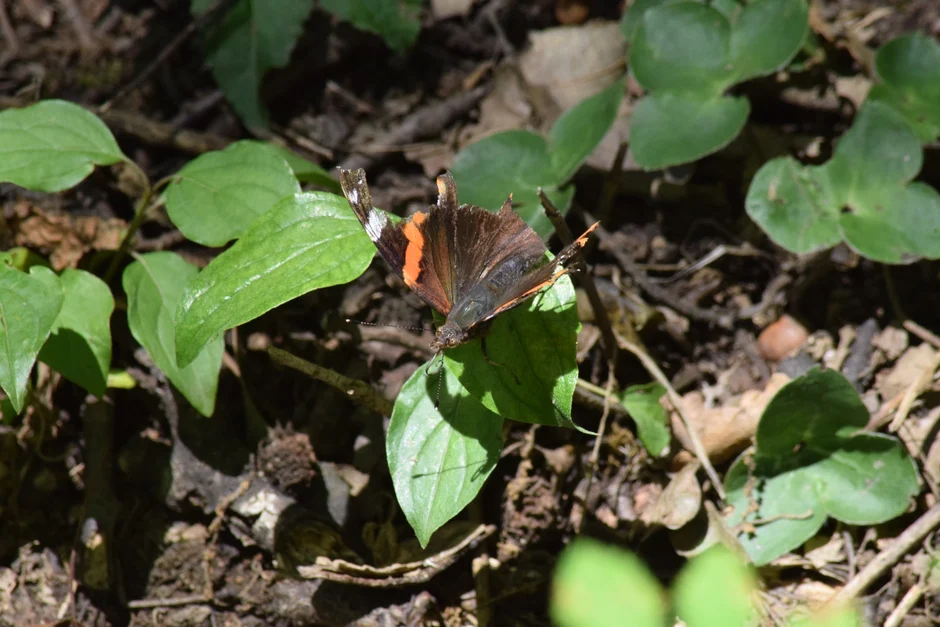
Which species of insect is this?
Vanessa atalanta
